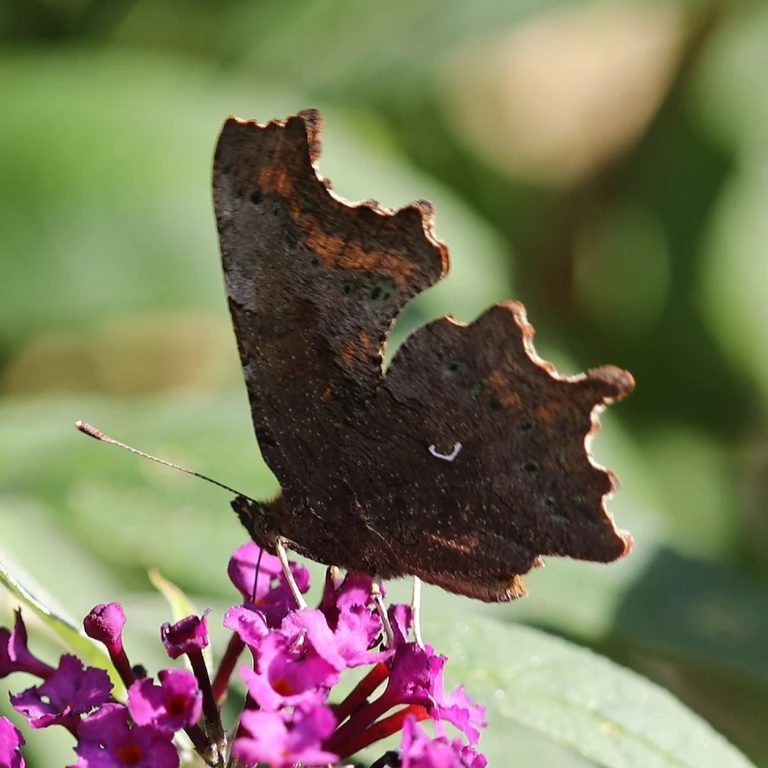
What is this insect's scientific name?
Polygonia c-album
